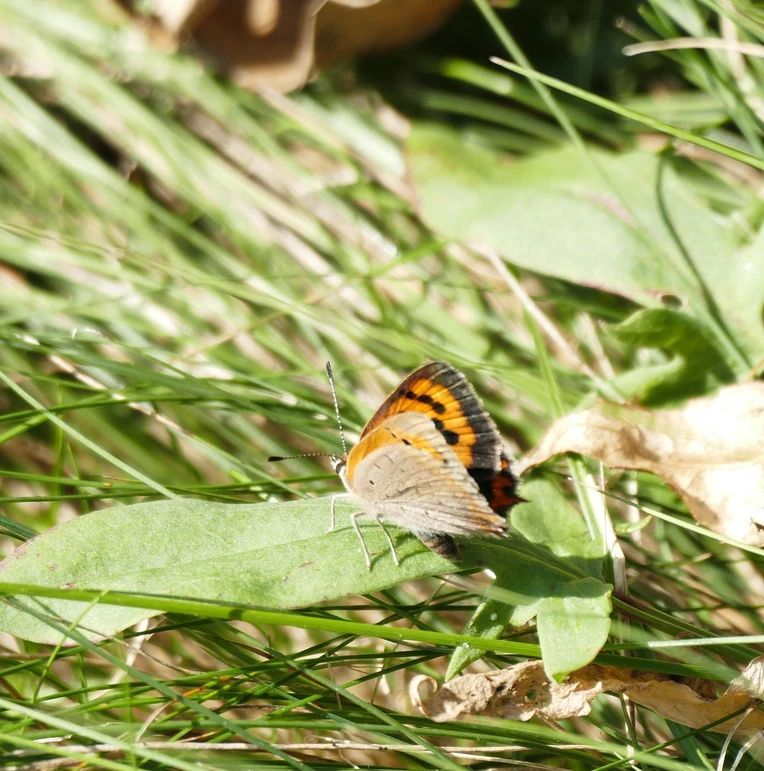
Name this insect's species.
Lycaena phlaeas
